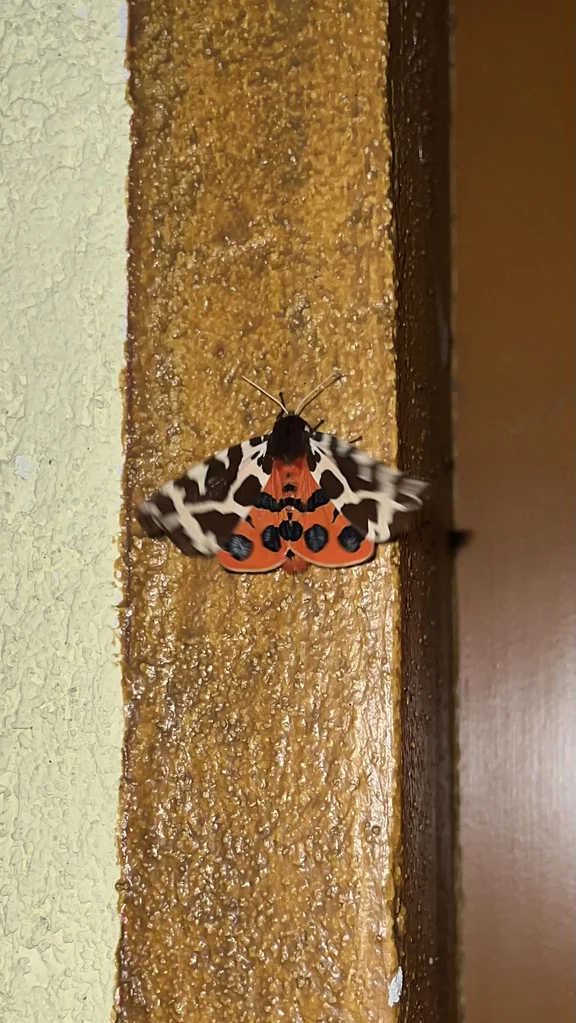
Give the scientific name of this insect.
Arctia caja
